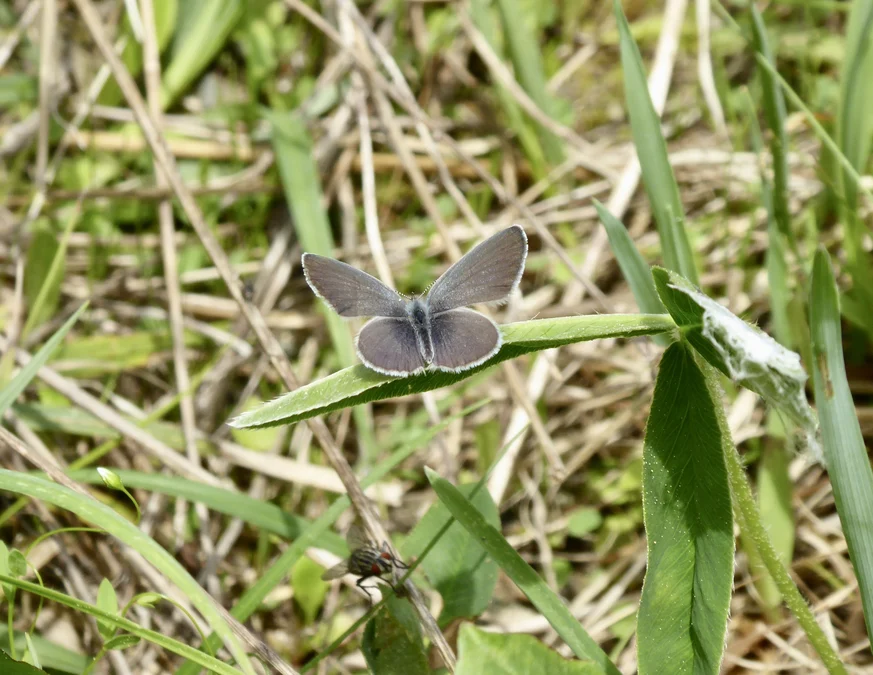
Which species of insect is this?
Cupido minimus
